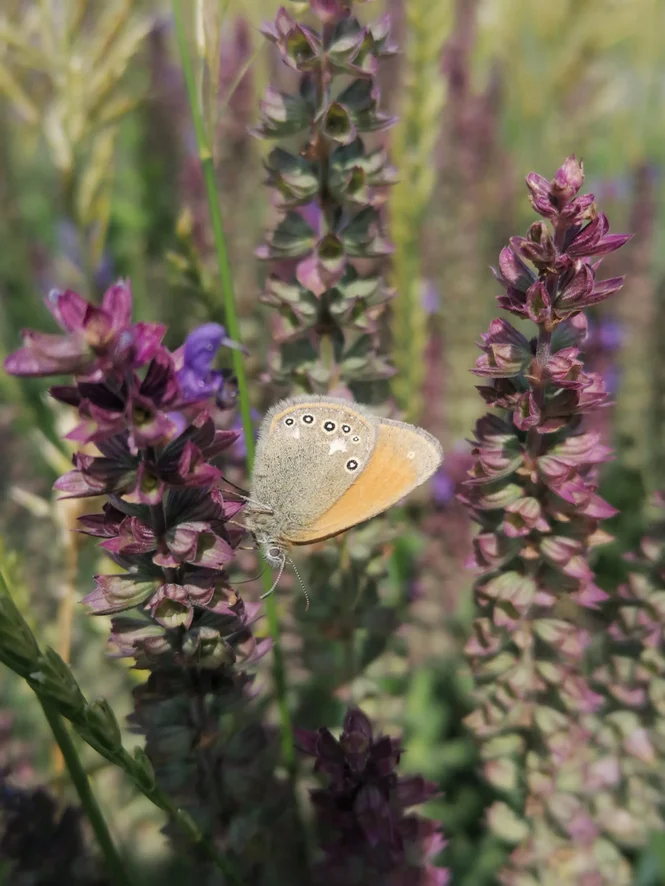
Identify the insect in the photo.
Coenonympha glycerion (also Coenonympha iphis)
